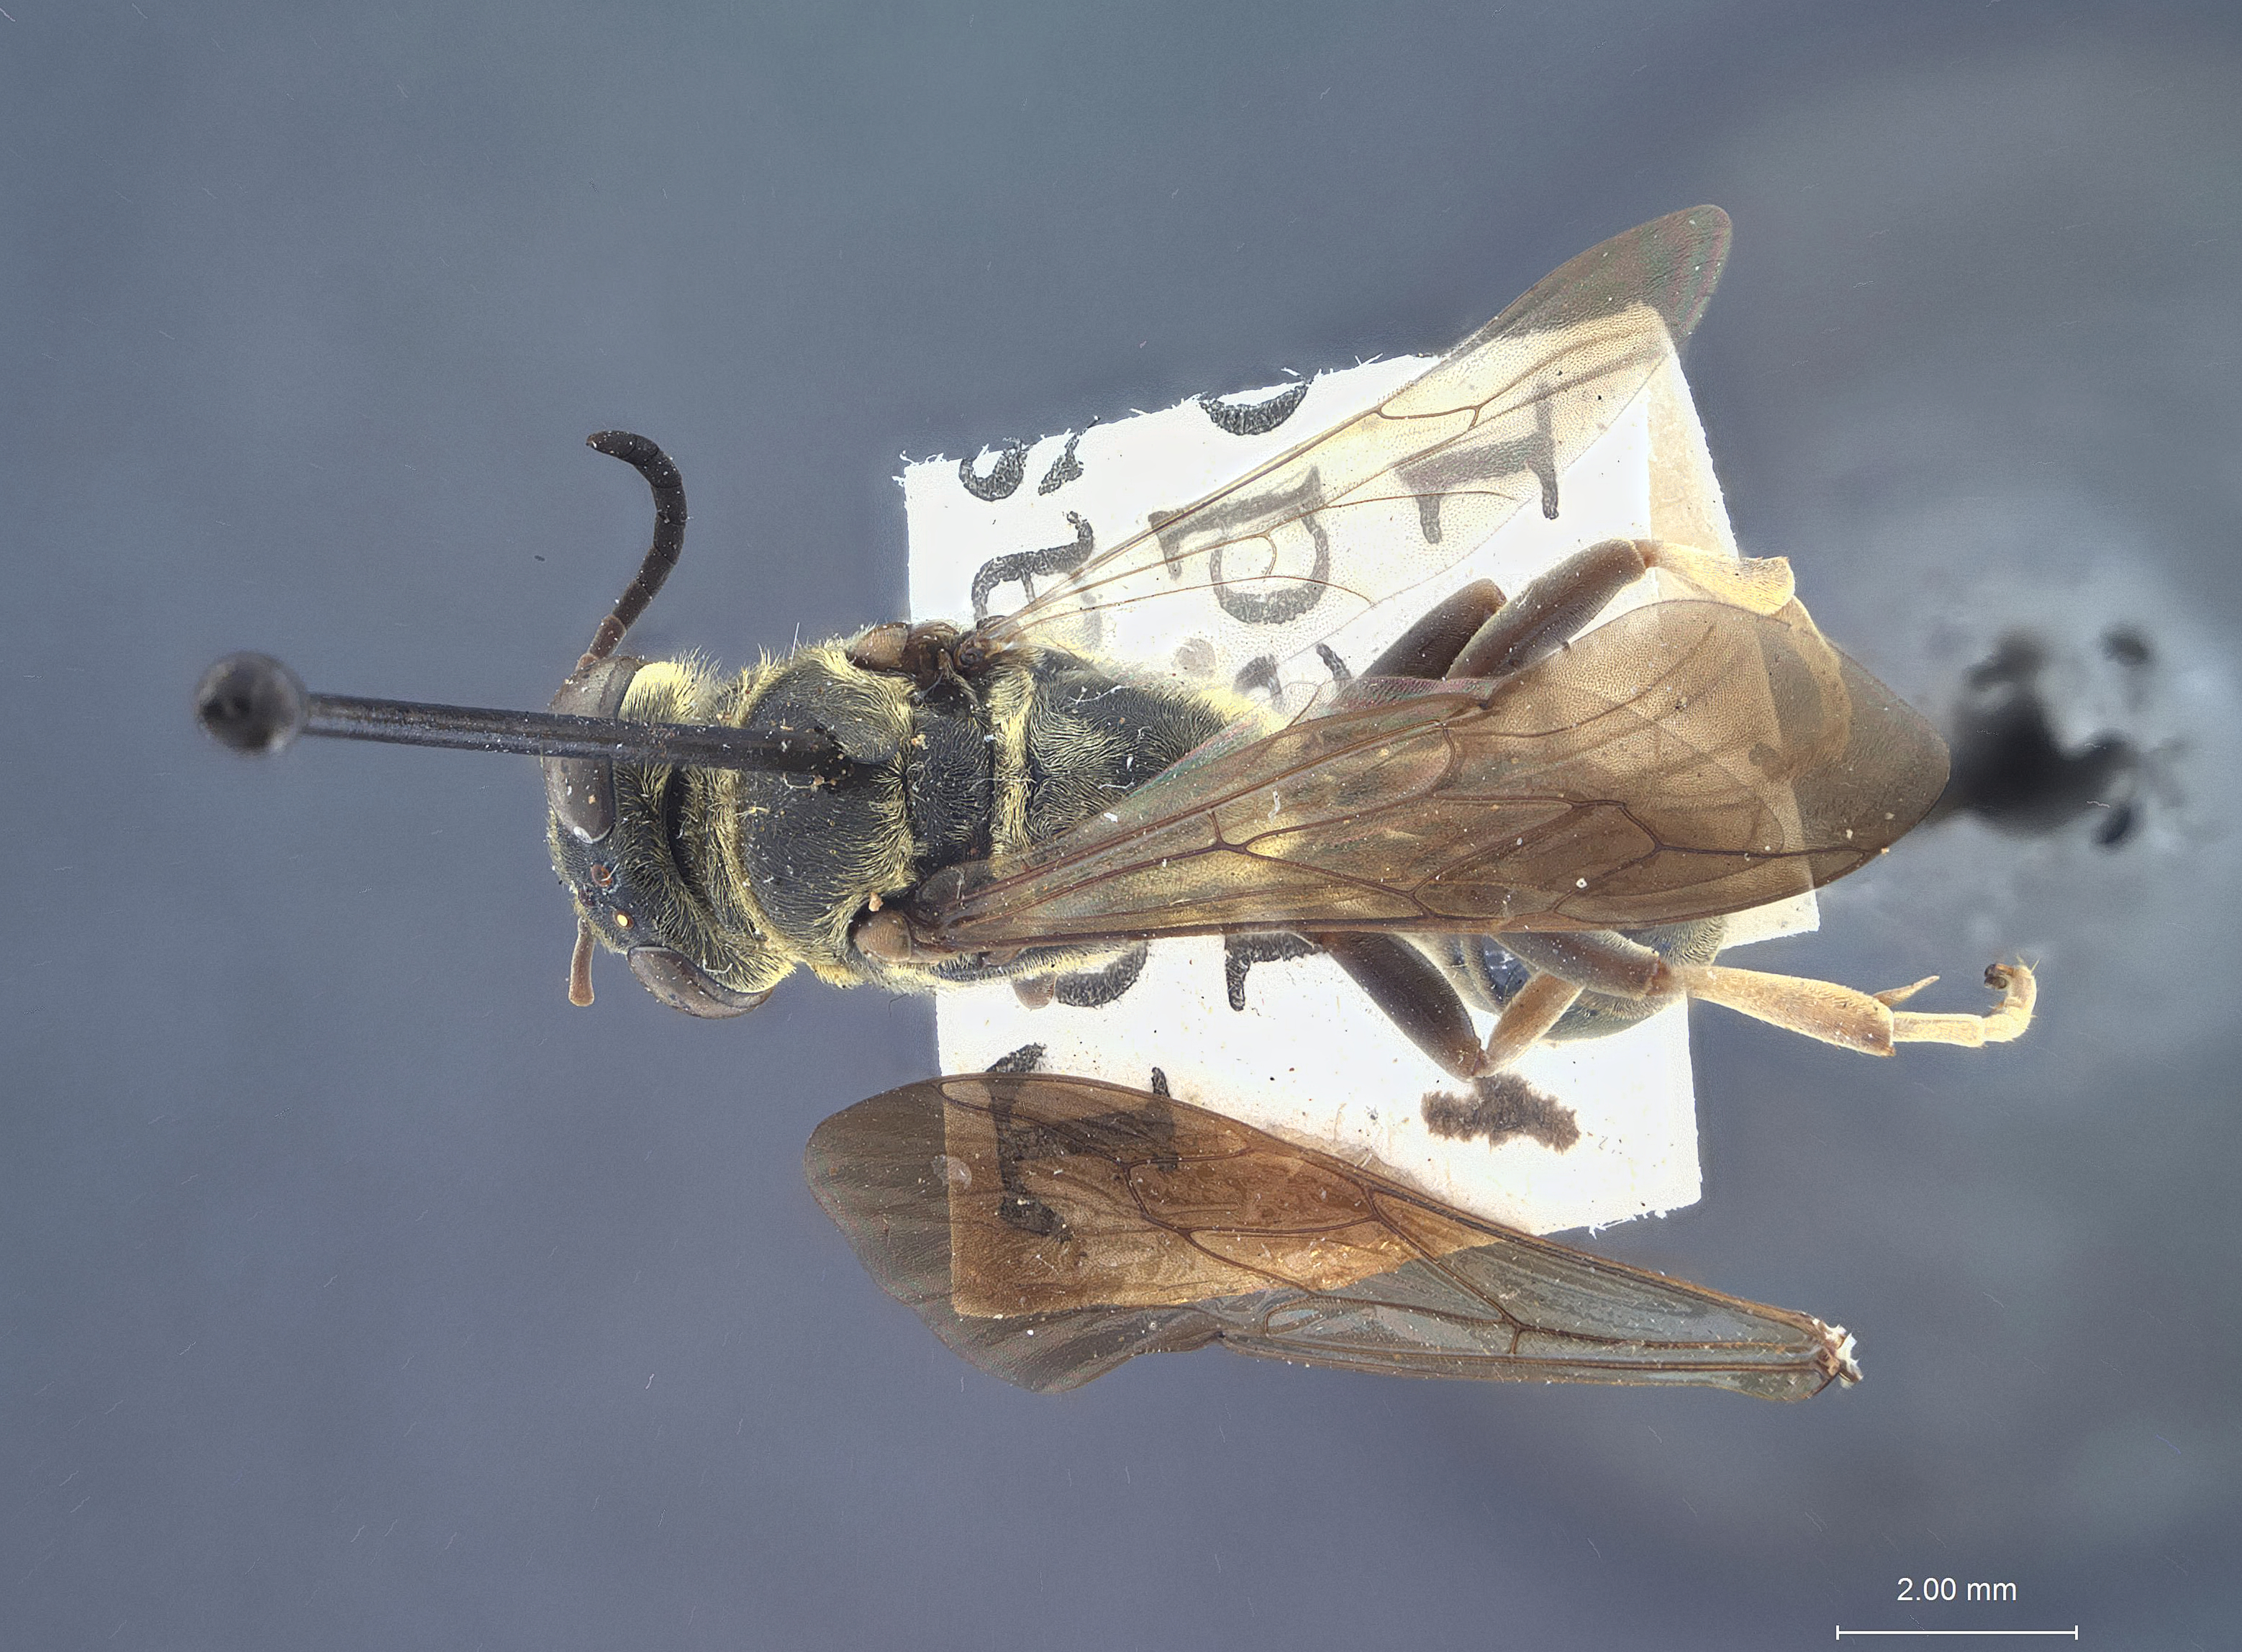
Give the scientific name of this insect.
Trypoxylon relativum
